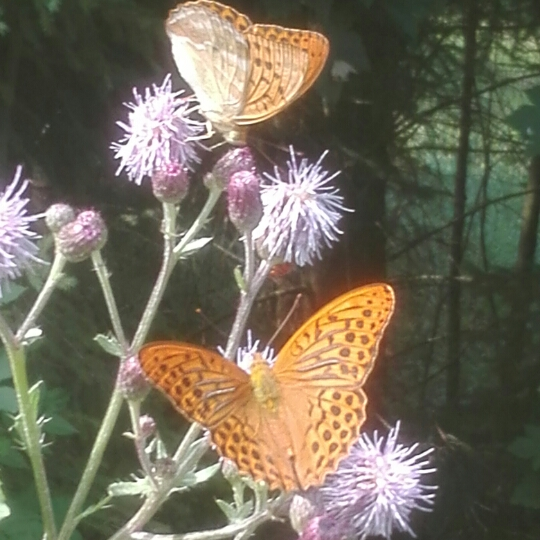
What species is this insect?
Argynnis paphia
